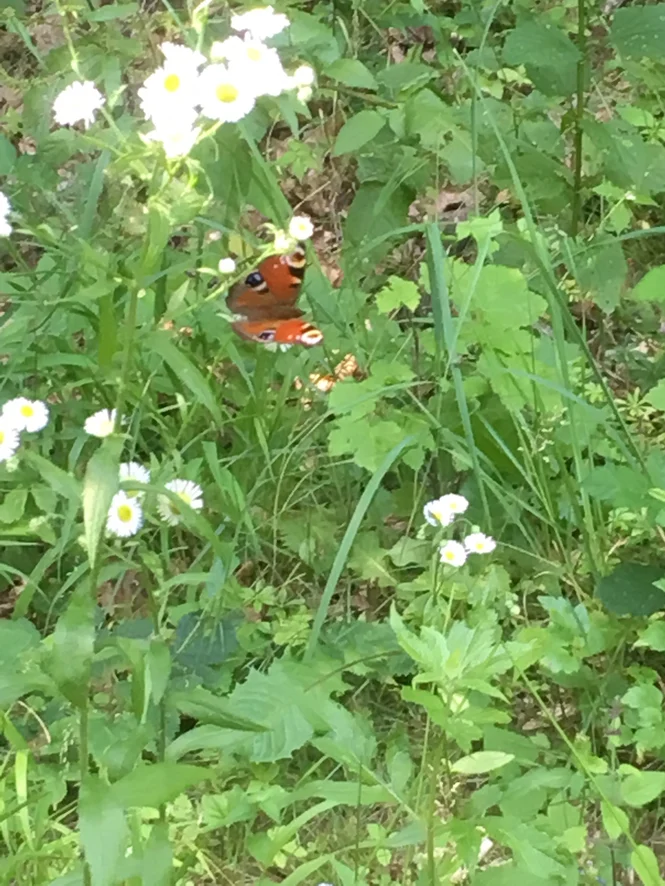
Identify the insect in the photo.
Aglais io
